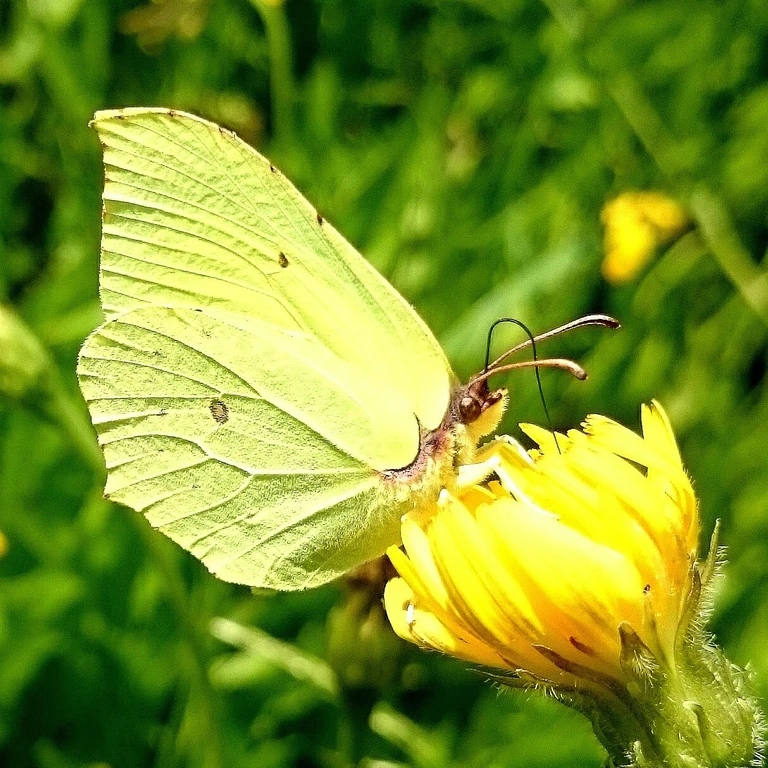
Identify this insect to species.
Gonepteryx rhamni
